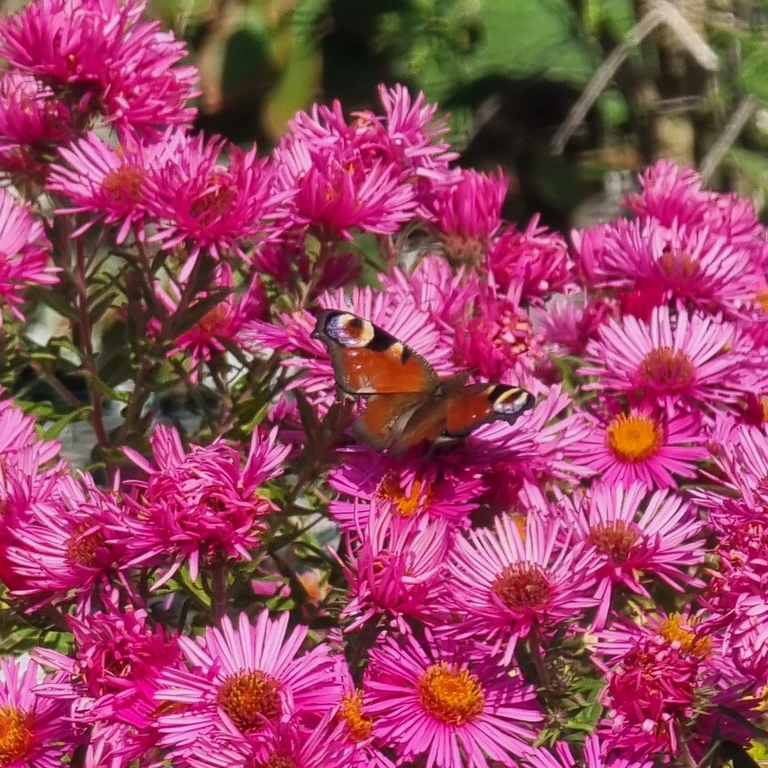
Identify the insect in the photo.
Aglais io
